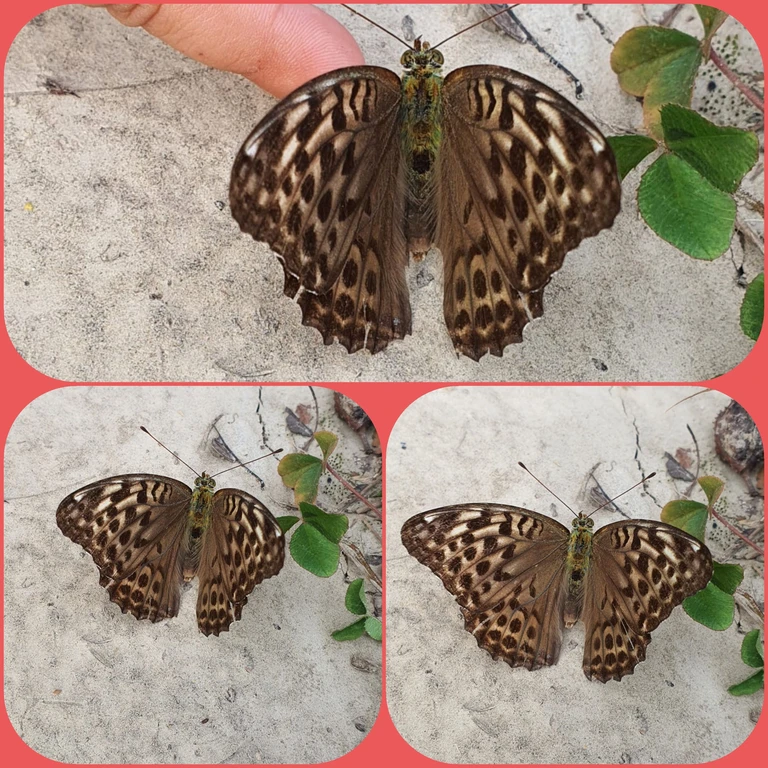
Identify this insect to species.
Argynnis paphia
